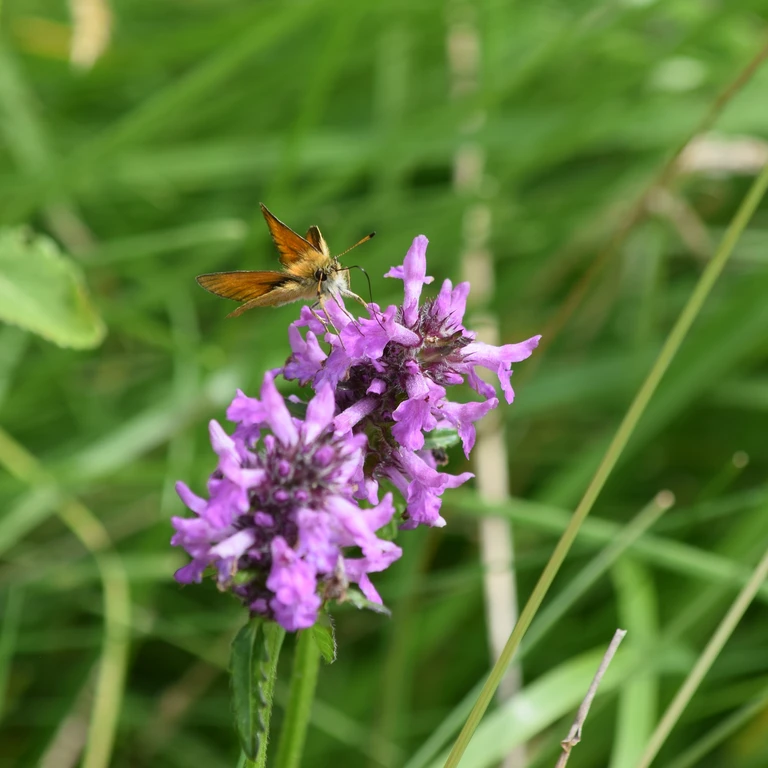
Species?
Thymelicus lineola
